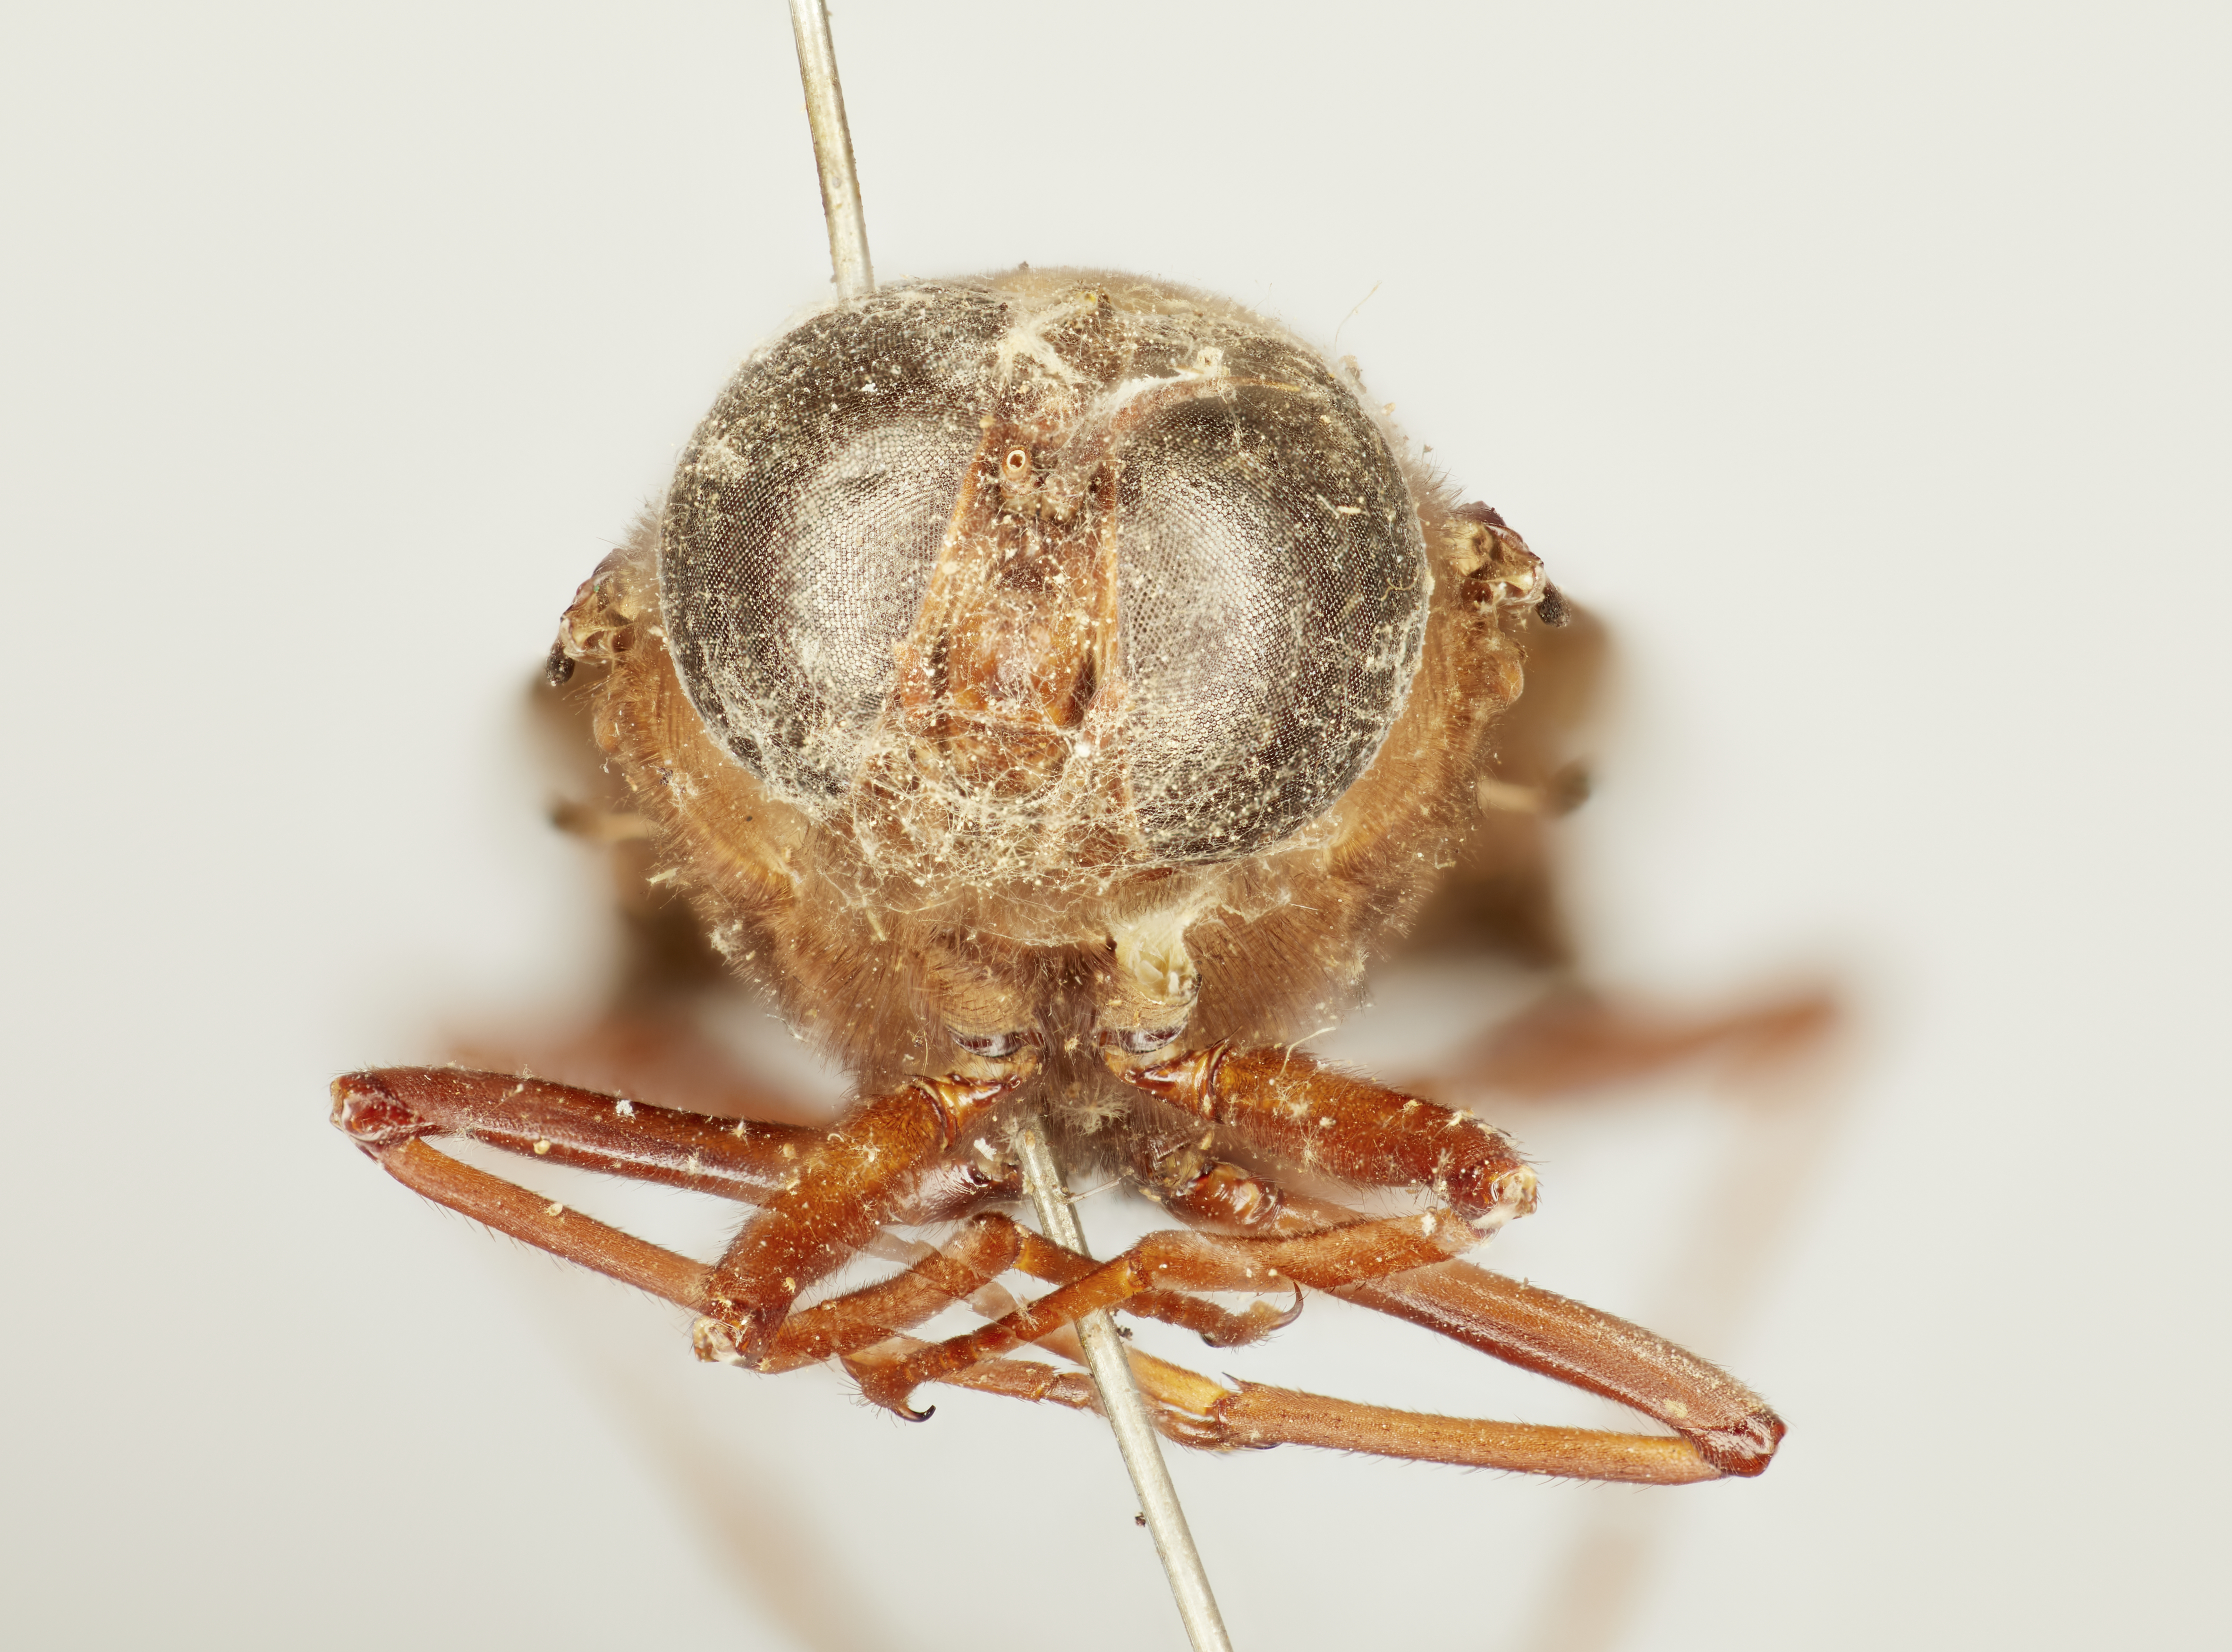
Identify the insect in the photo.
Pantophthalmus fastuosus
